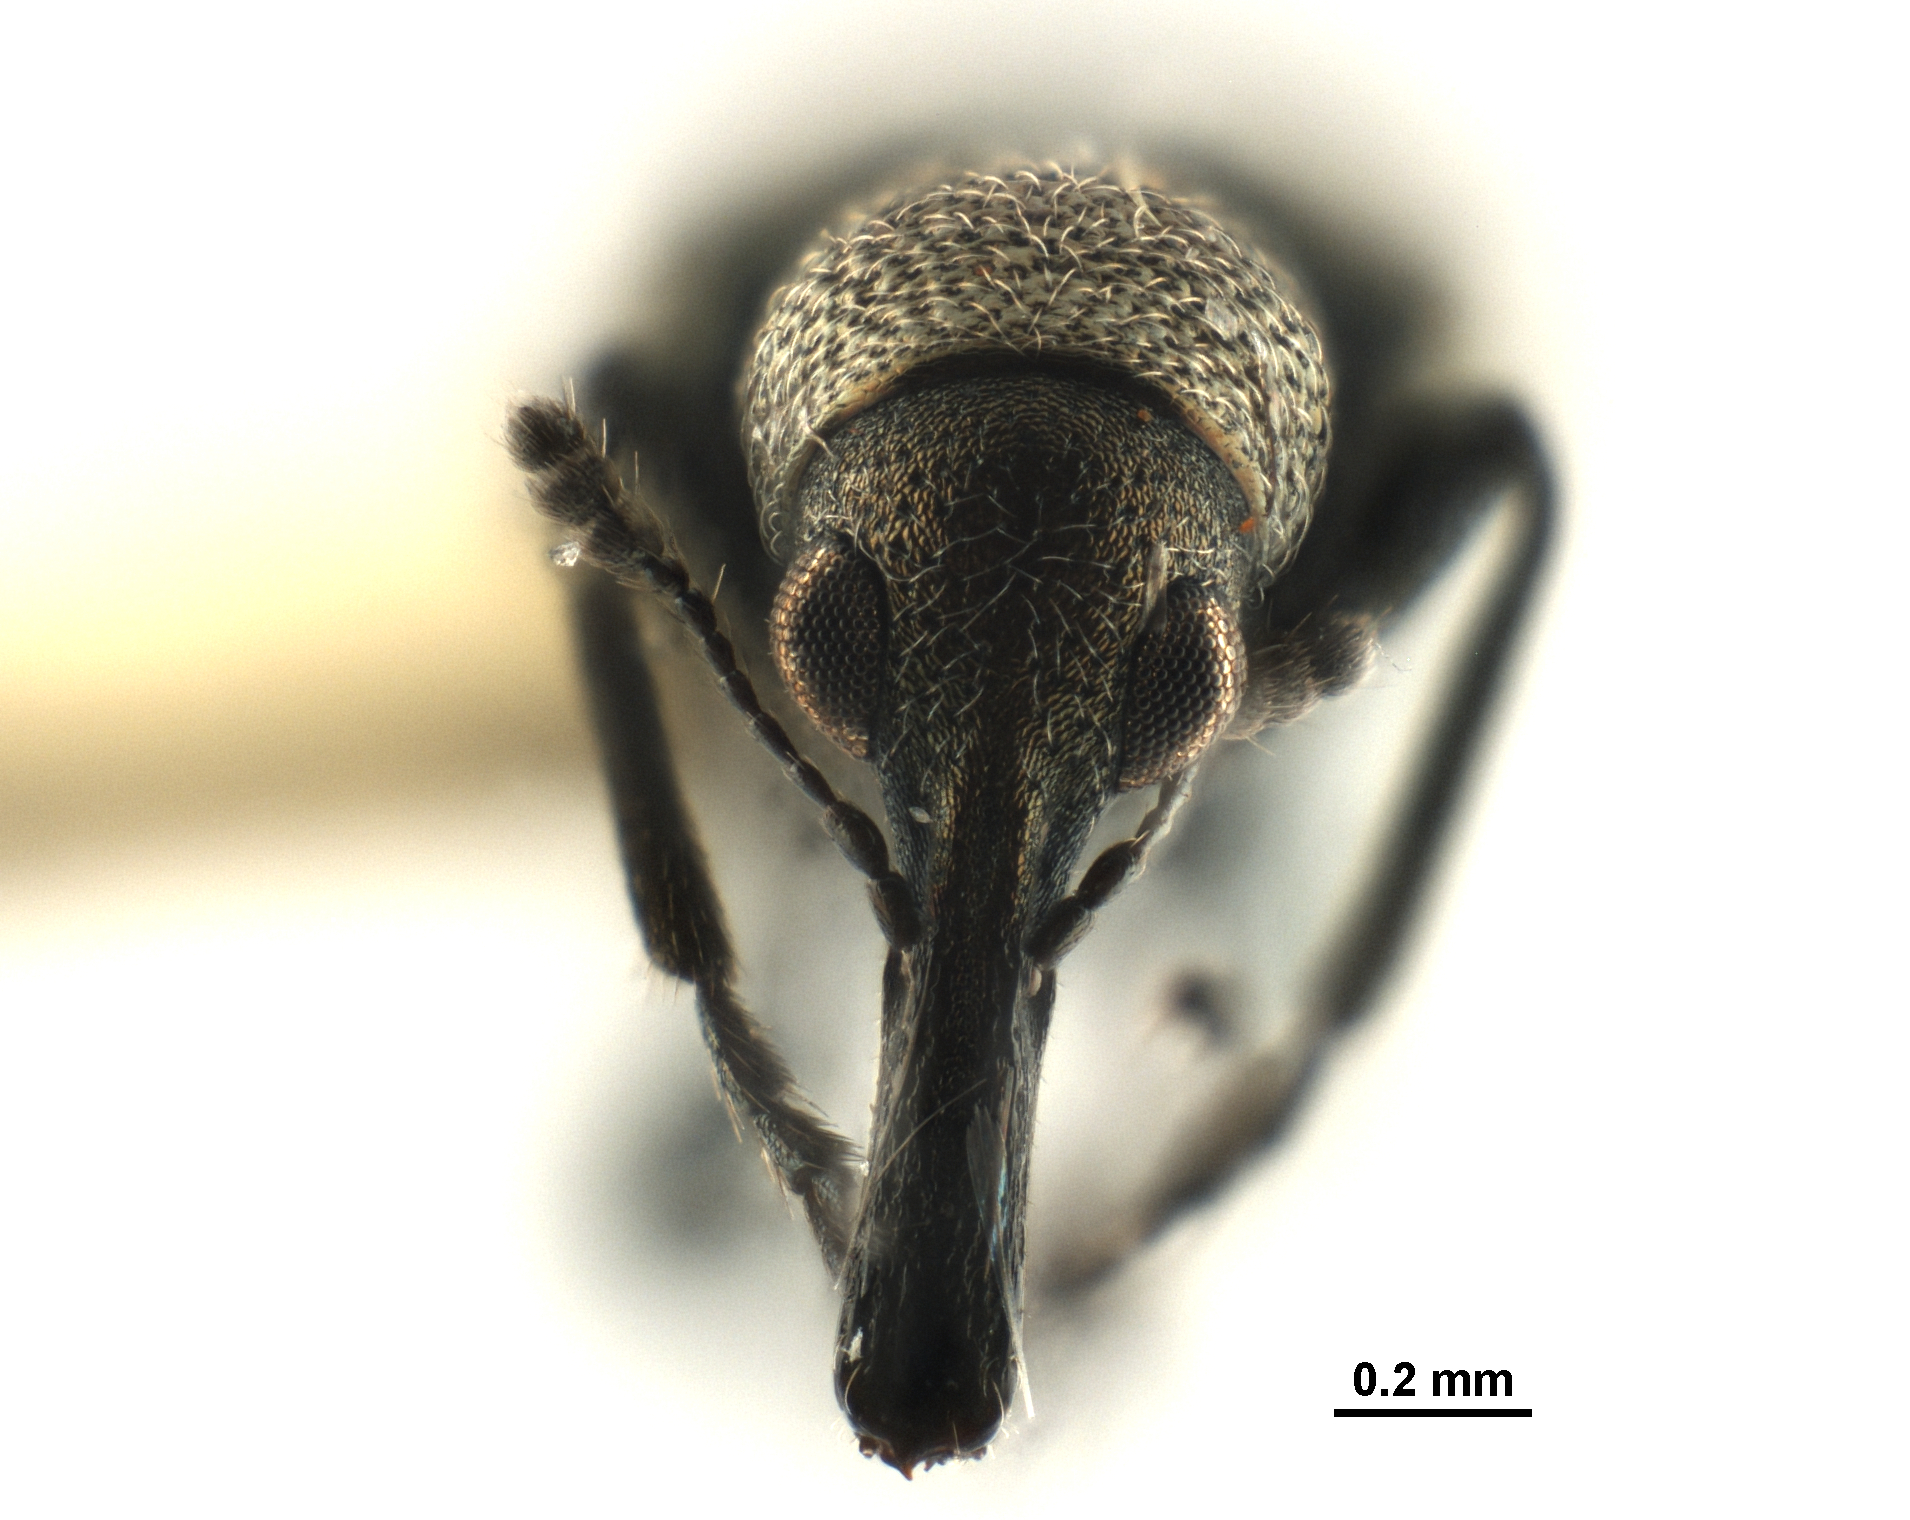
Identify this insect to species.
Temnocerus aeratus
